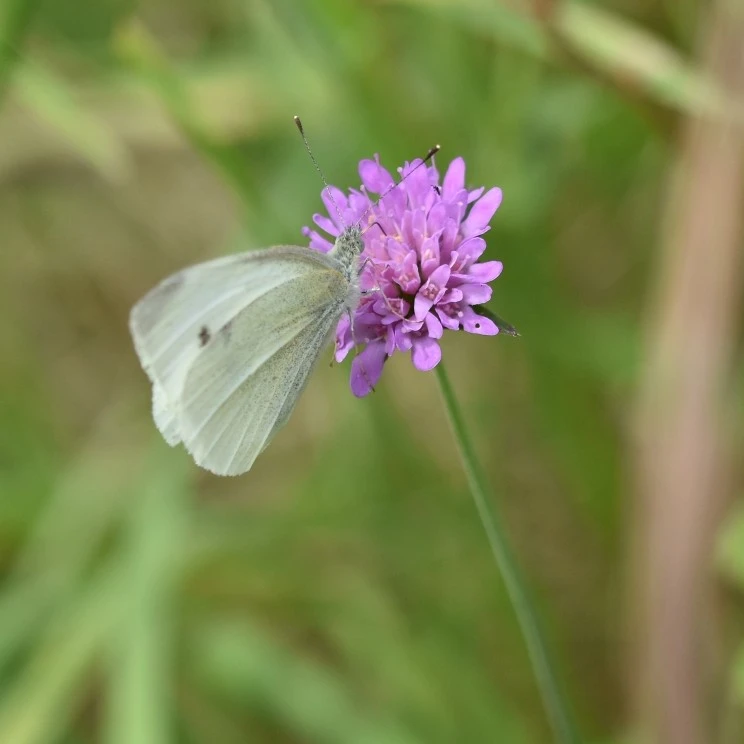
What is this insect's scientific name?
Pieris rapae
